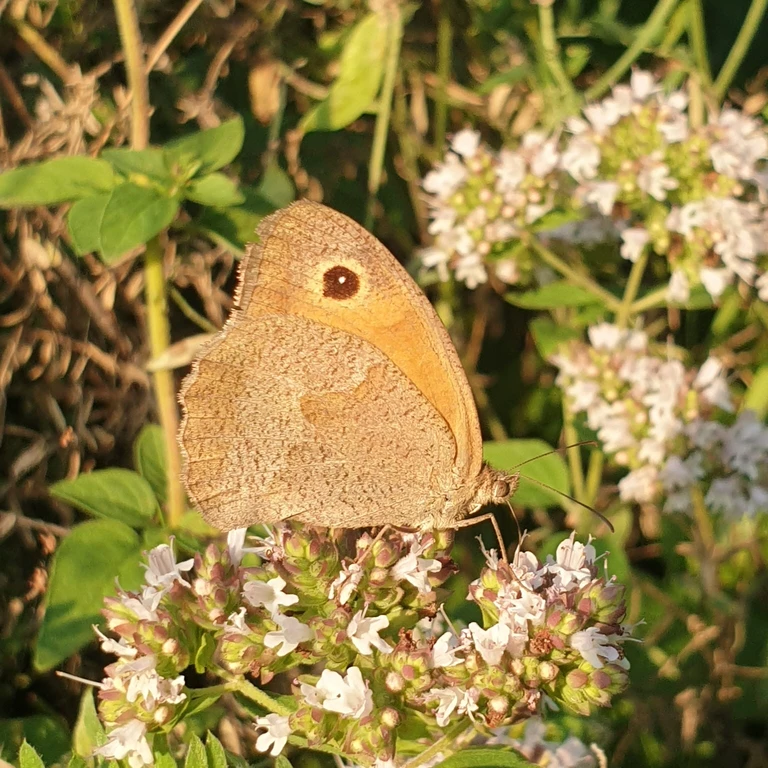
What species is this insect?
Maniola jurtina
